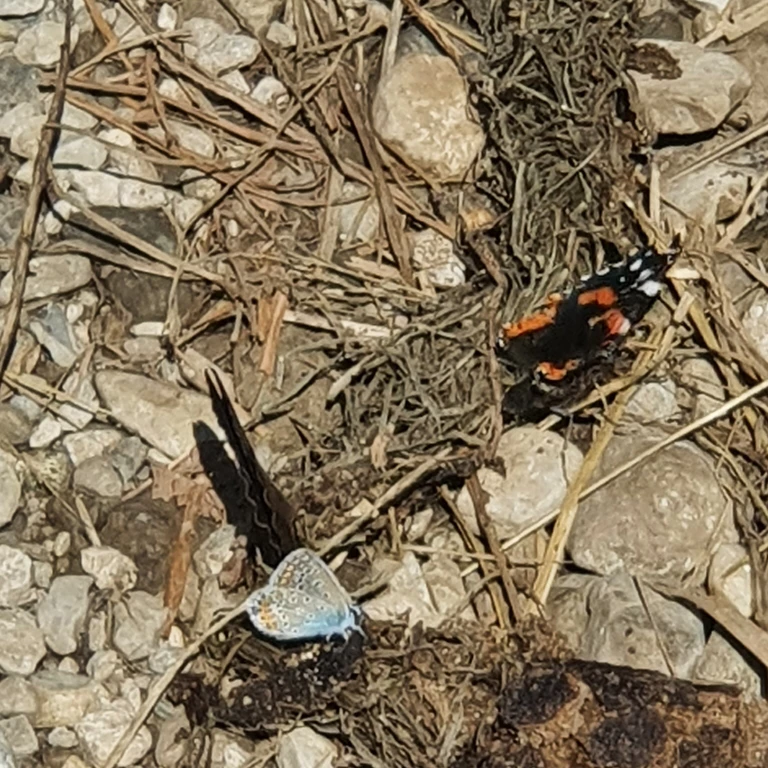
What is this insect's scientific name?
Vanessa atalanta
